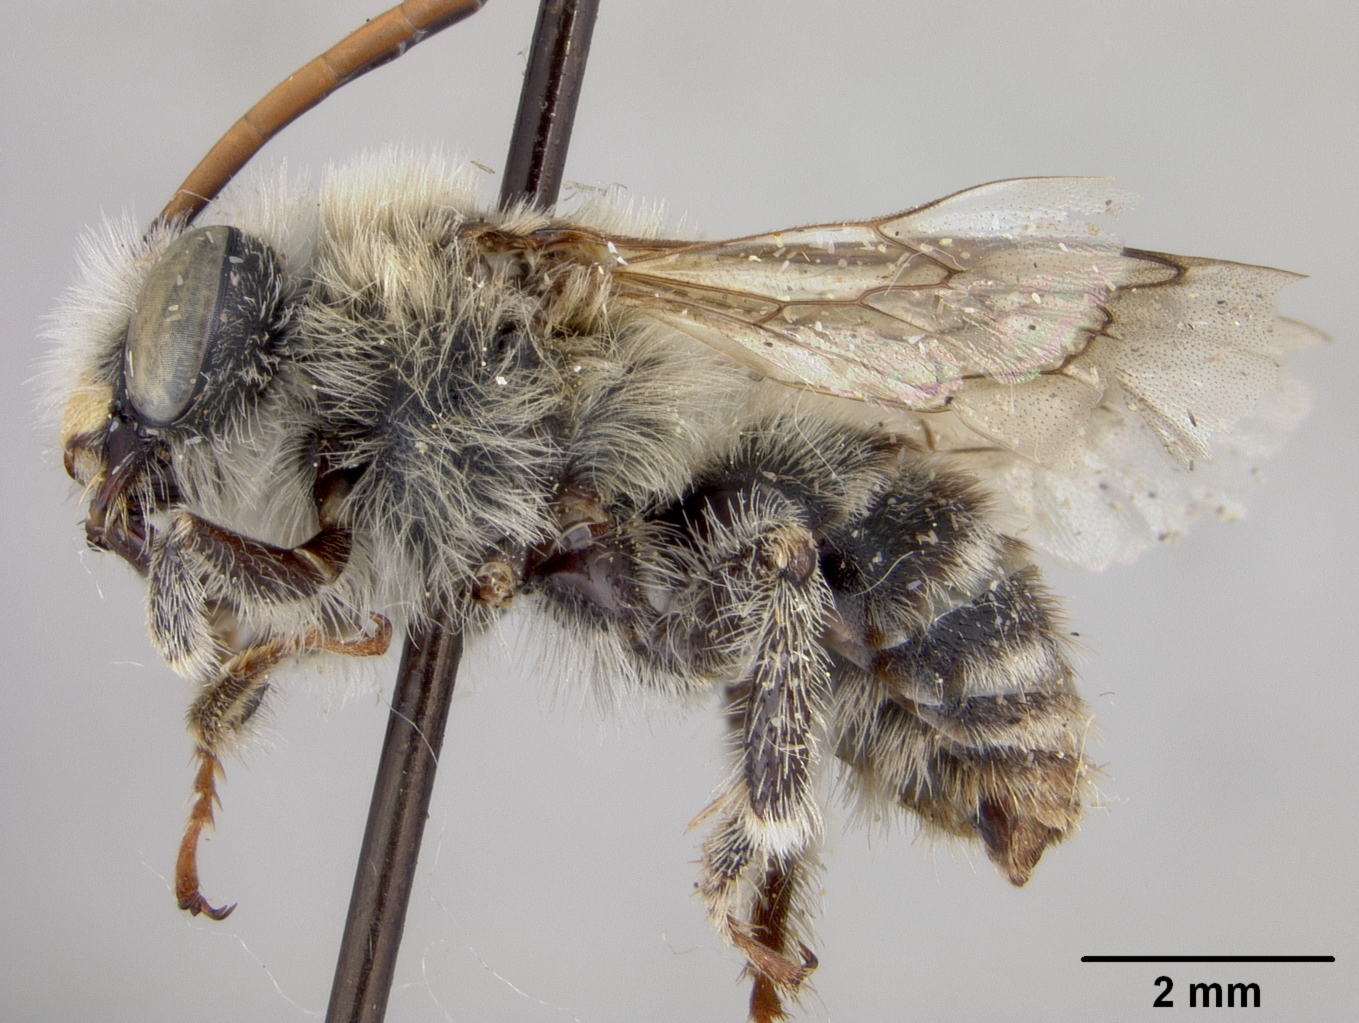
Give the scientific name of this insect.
Melissodes griseihirta
